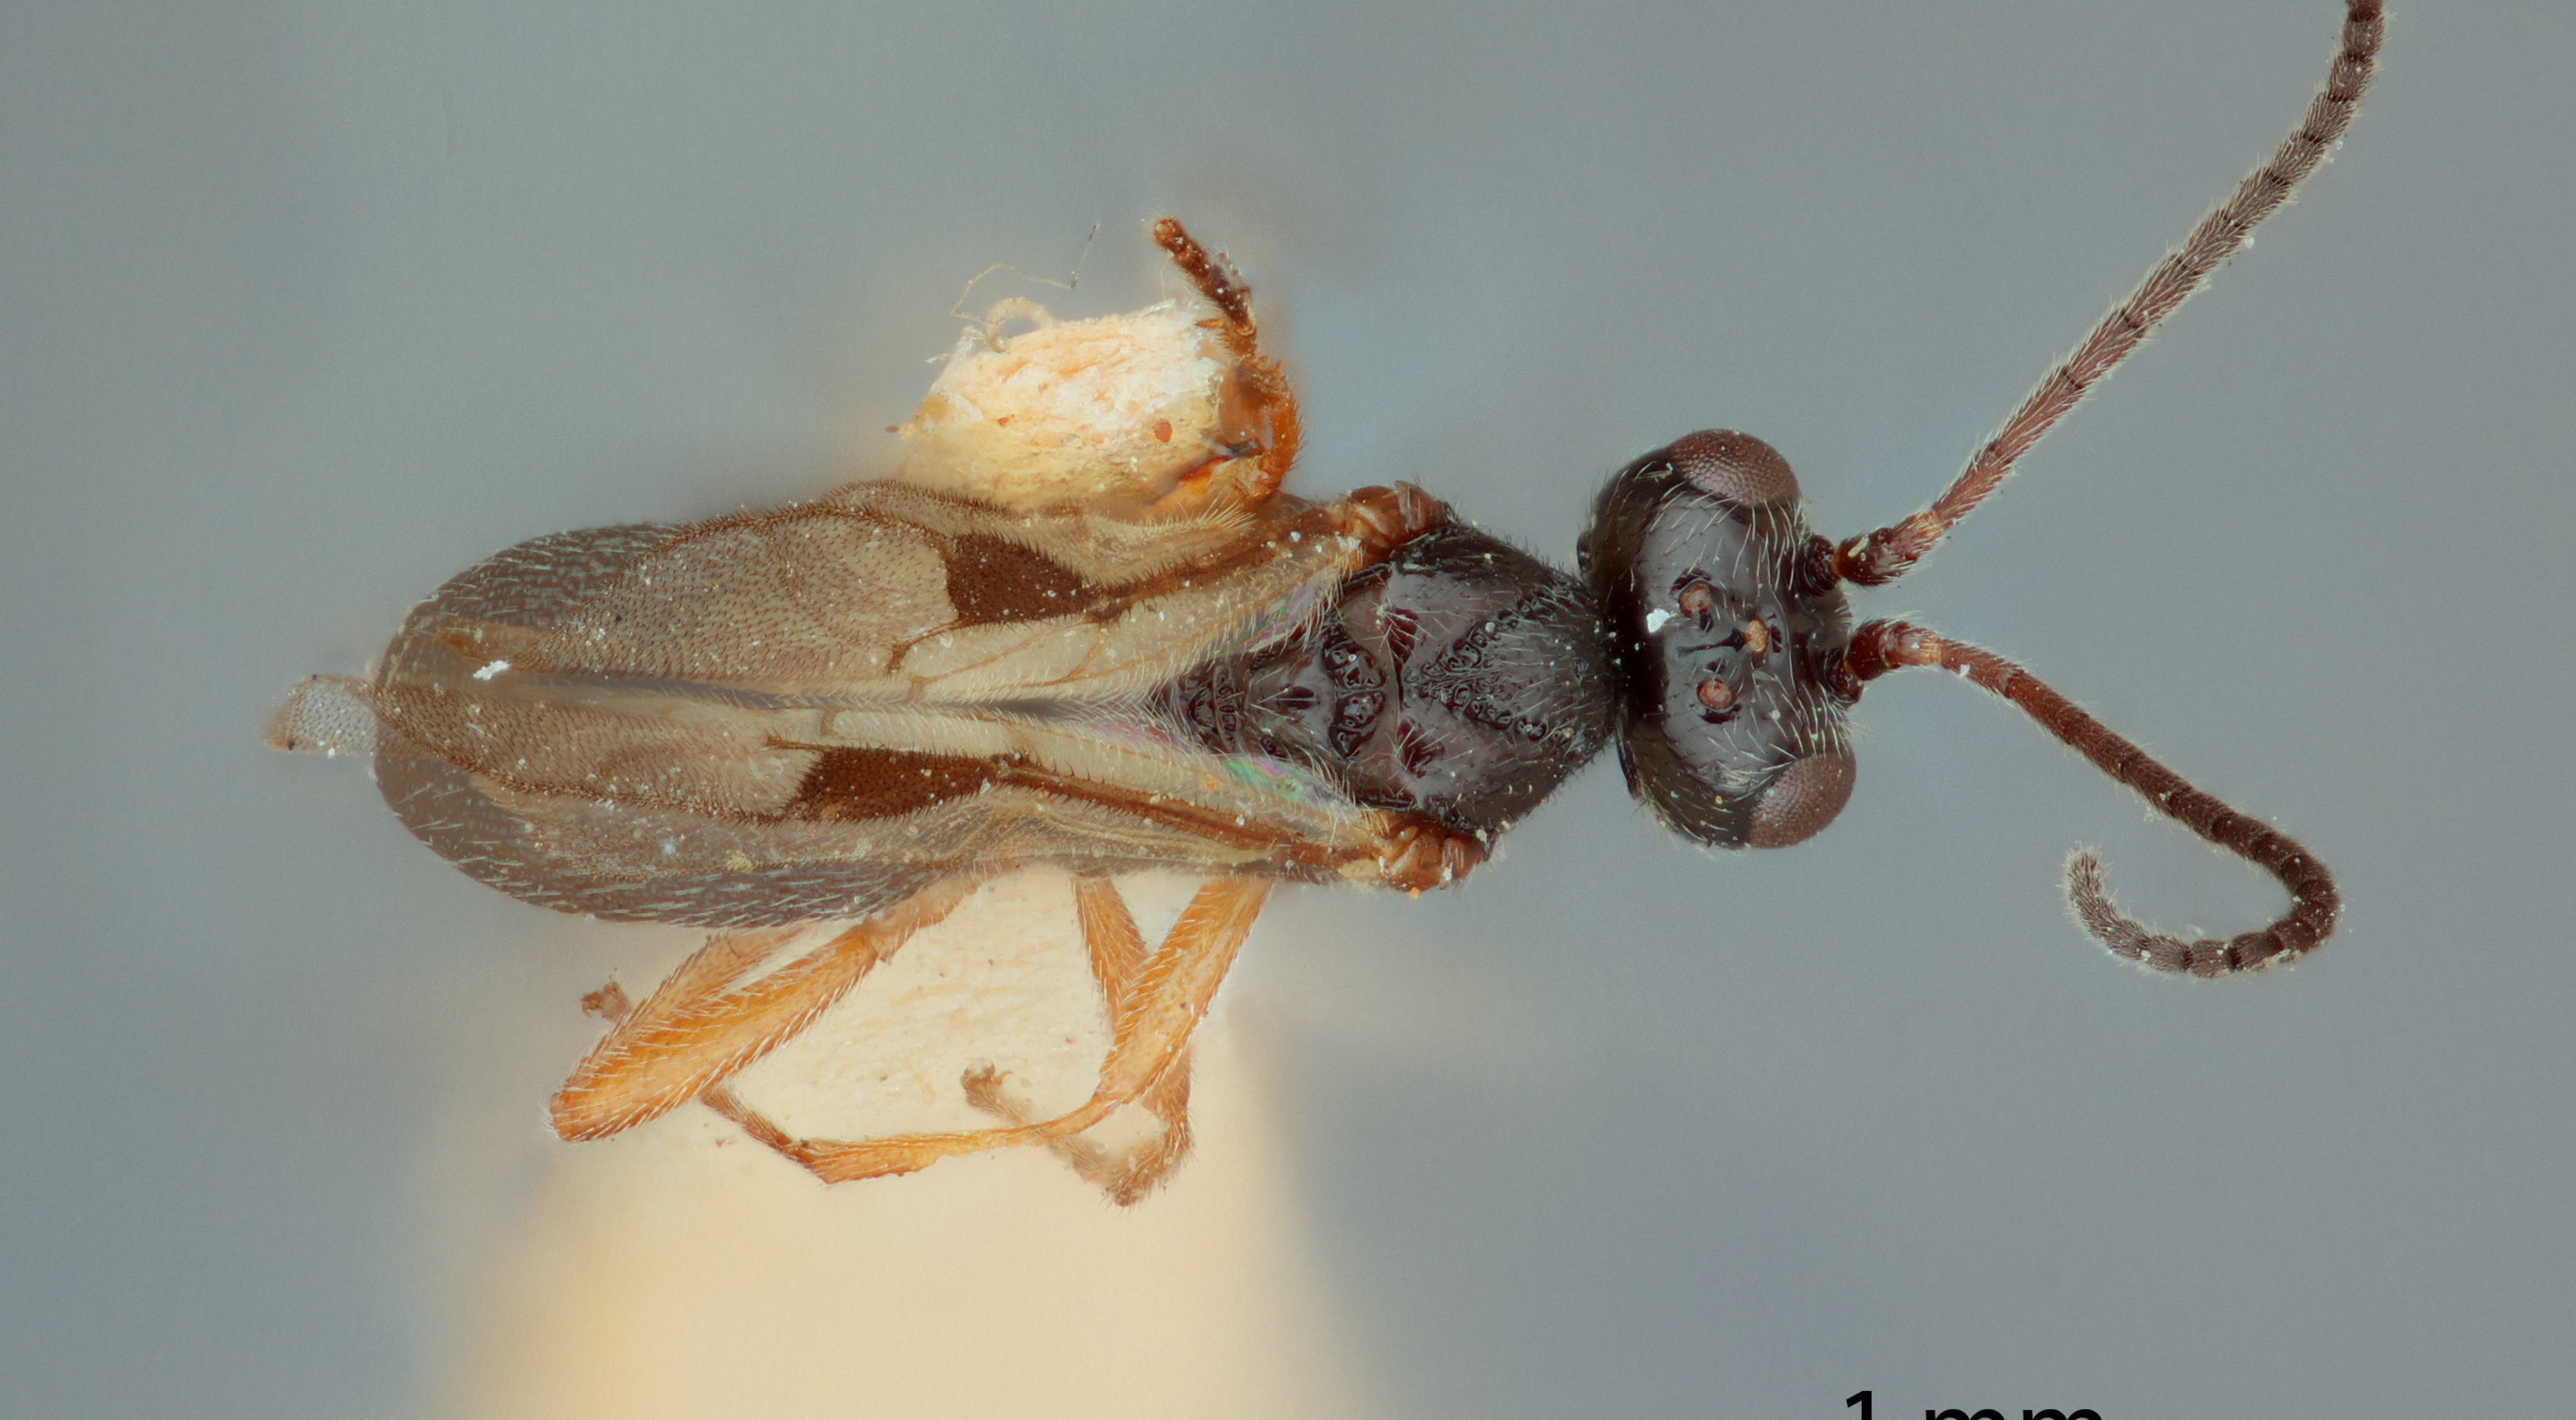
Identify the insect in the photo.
Triaspis stenogaster
